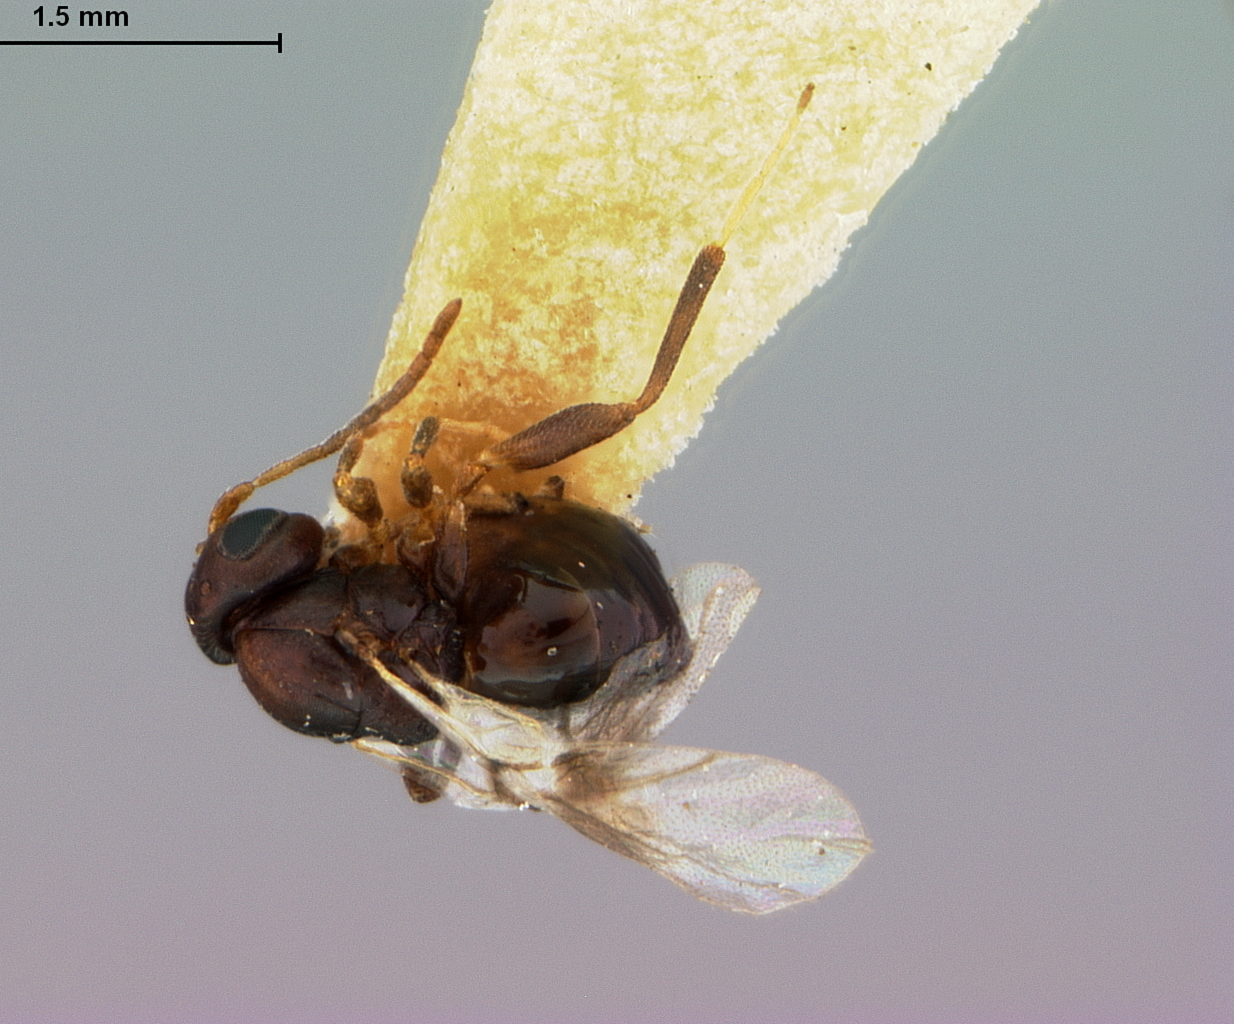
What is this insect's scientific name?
Compsodryoxenus tenuis
